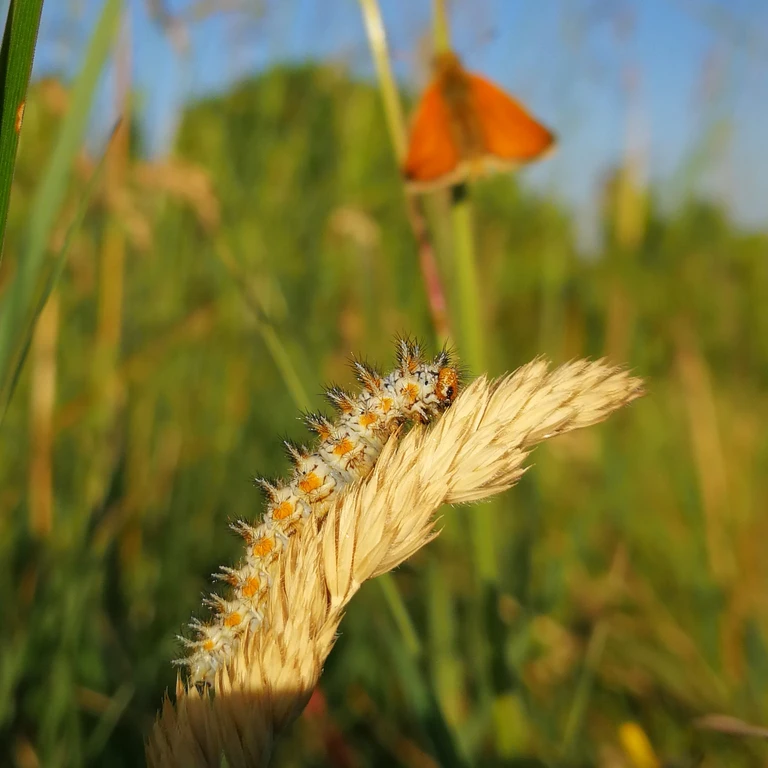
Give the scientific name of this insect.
Melitaea didyma
